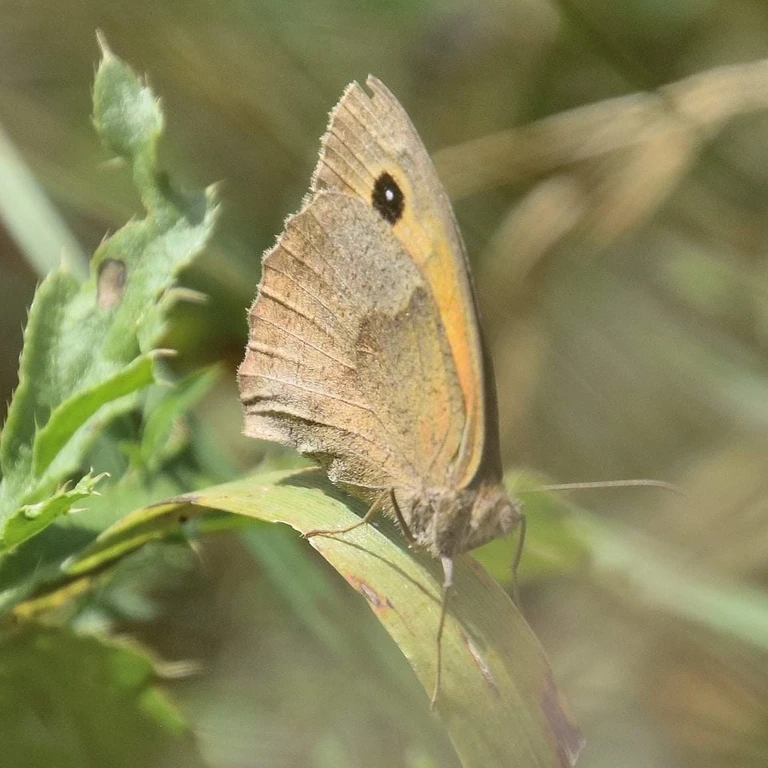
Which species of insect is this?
Maniola jurtina
